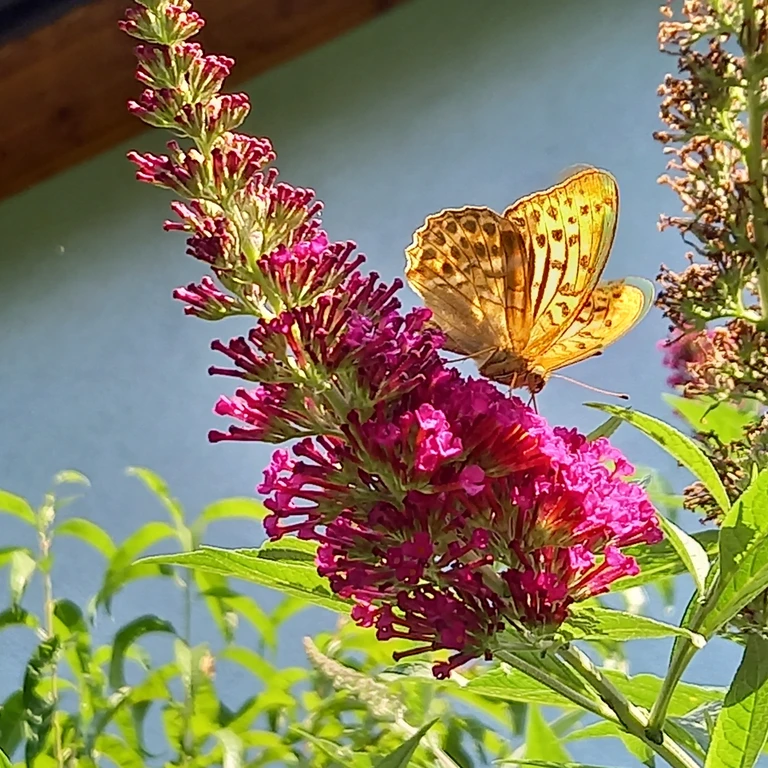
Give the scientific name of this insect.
Argynnis paphia
